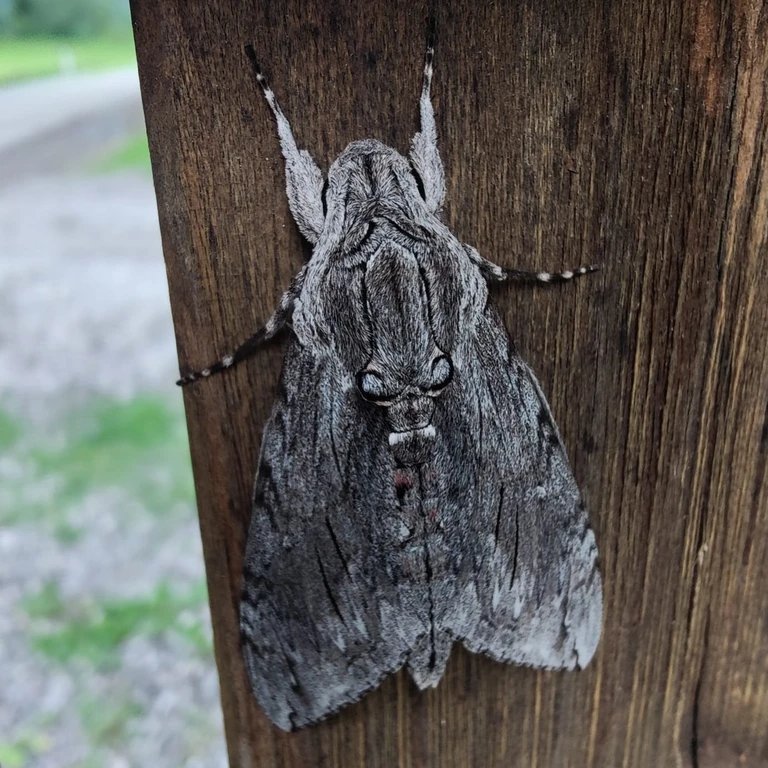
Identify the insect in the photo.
Agrius convolvuli
